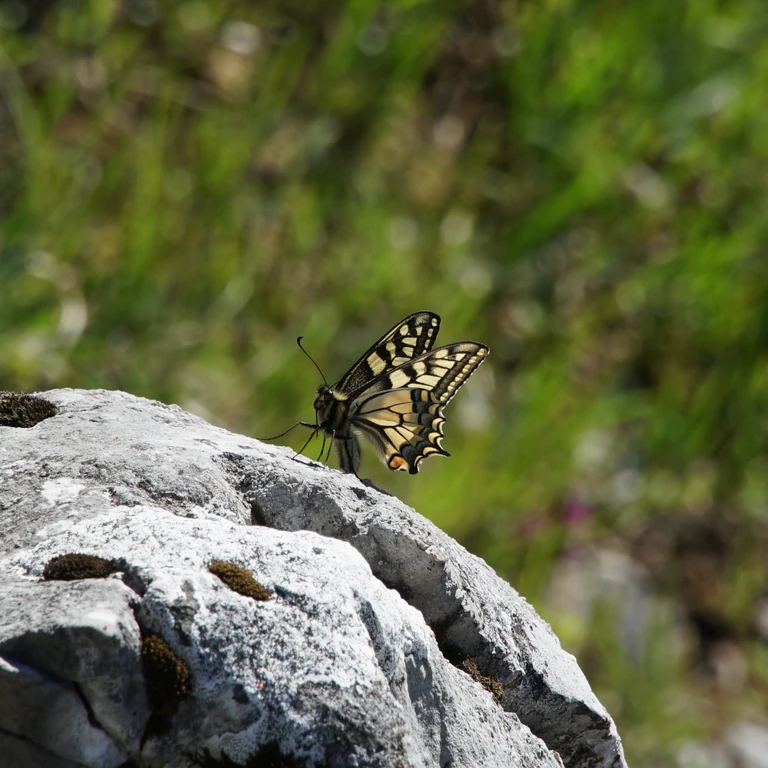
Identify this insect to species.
Papilio machaon
